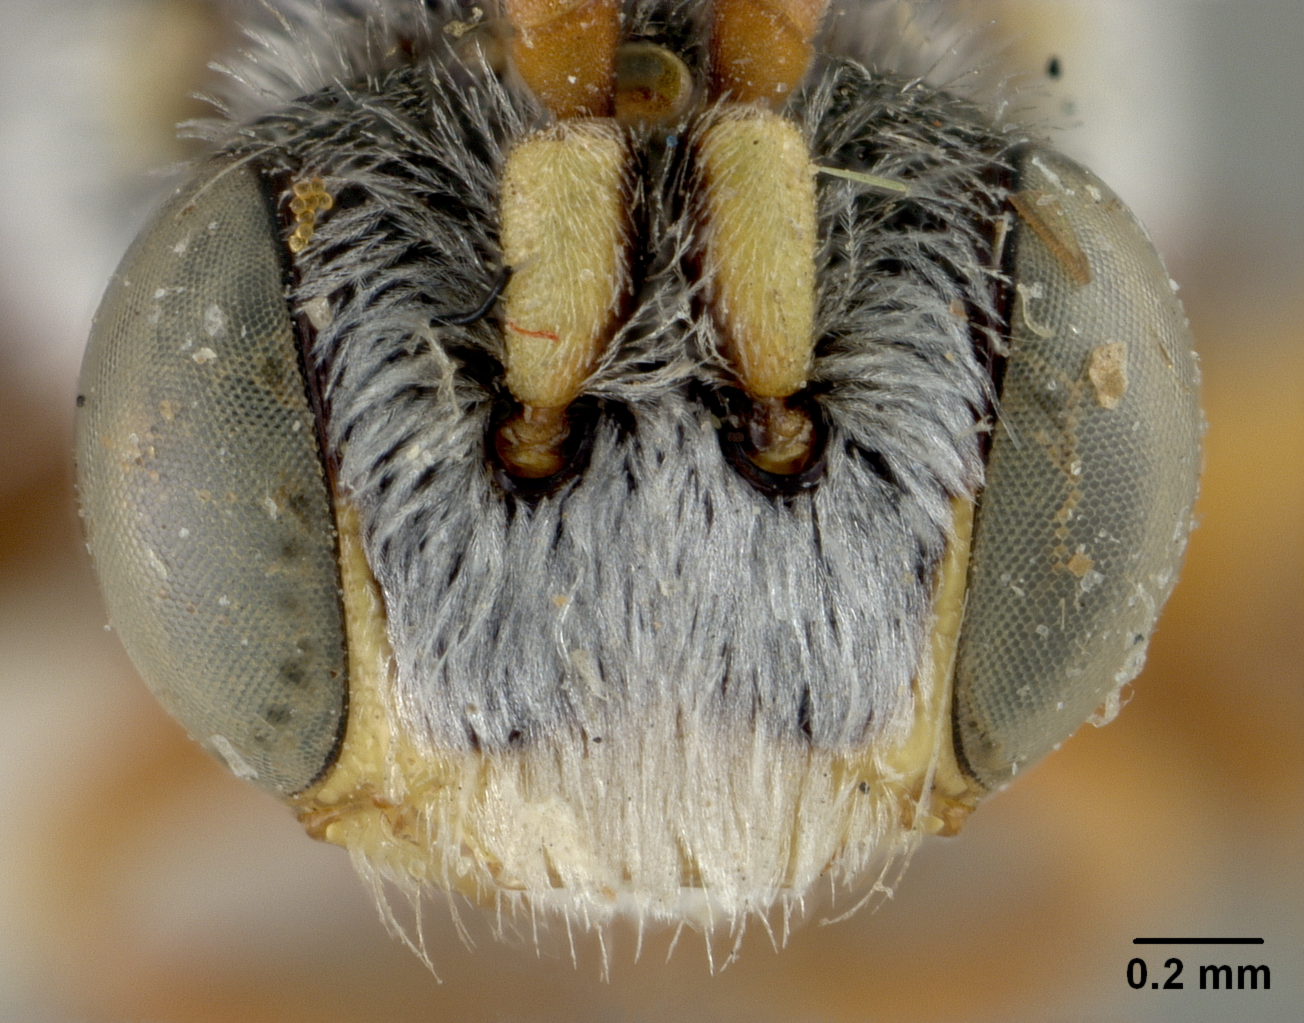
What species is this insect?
Nomada osborni
